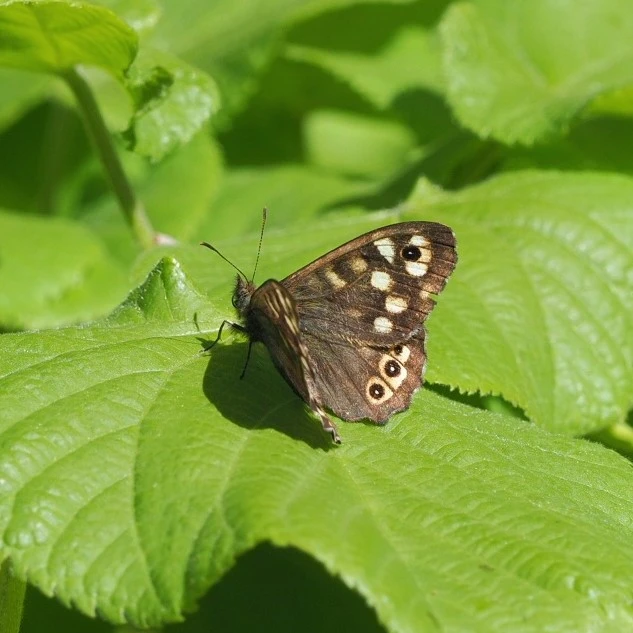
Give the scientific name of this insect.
Pararge aegeria
